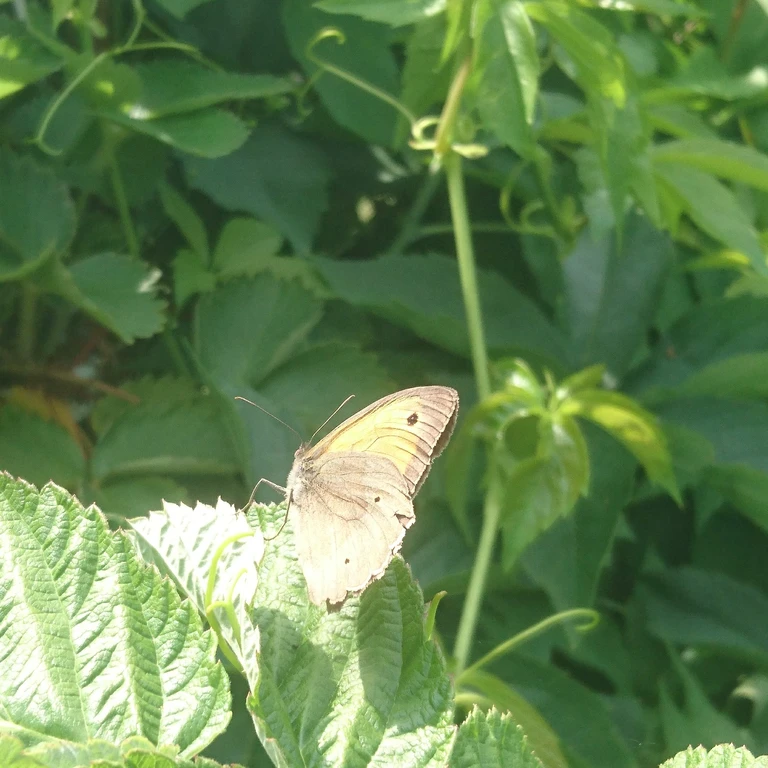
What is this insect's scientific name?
Maniola jurtina
